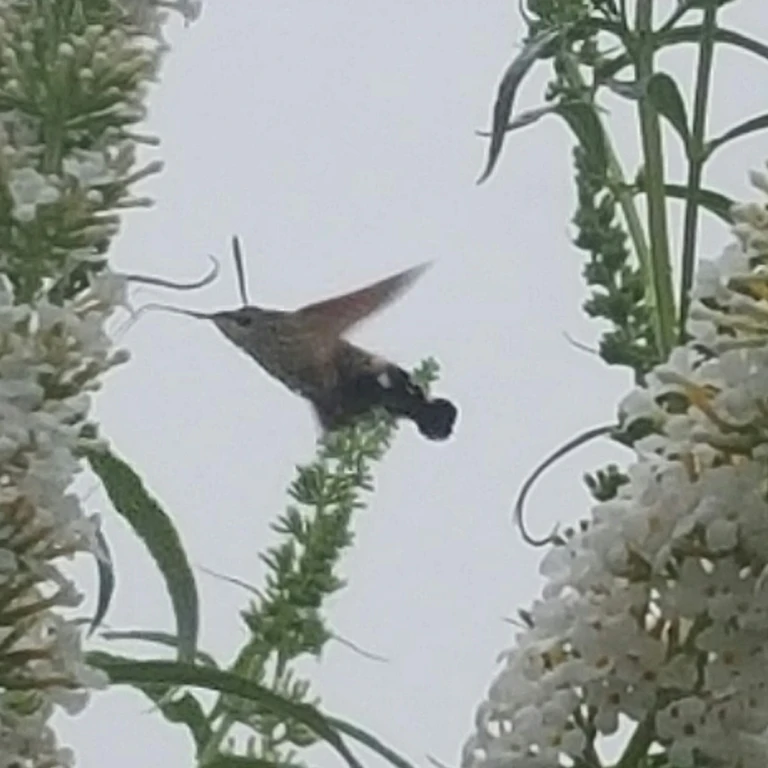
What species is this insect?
Macroglossum stellatarum
